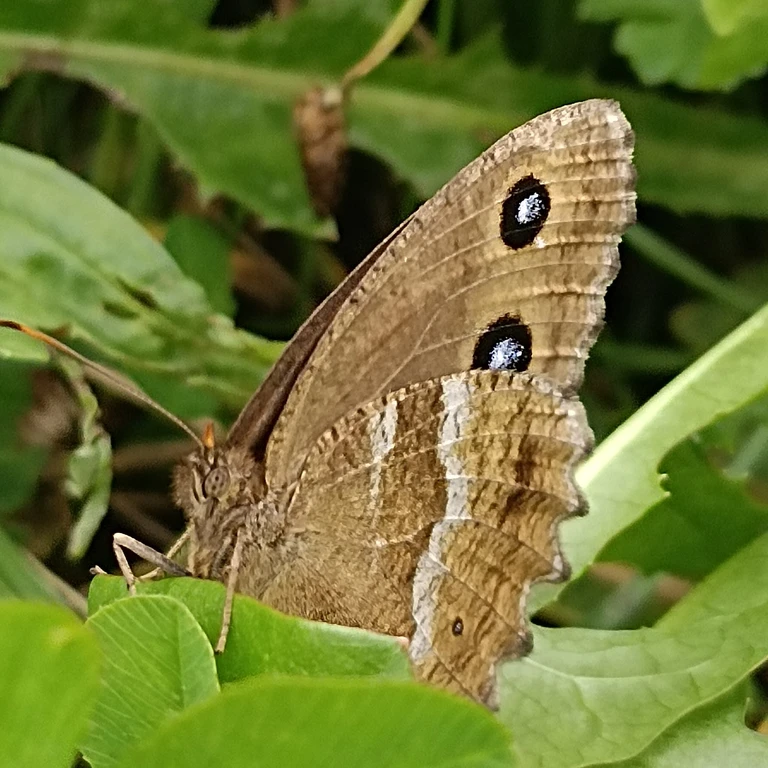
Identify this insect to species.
Minois dryas
